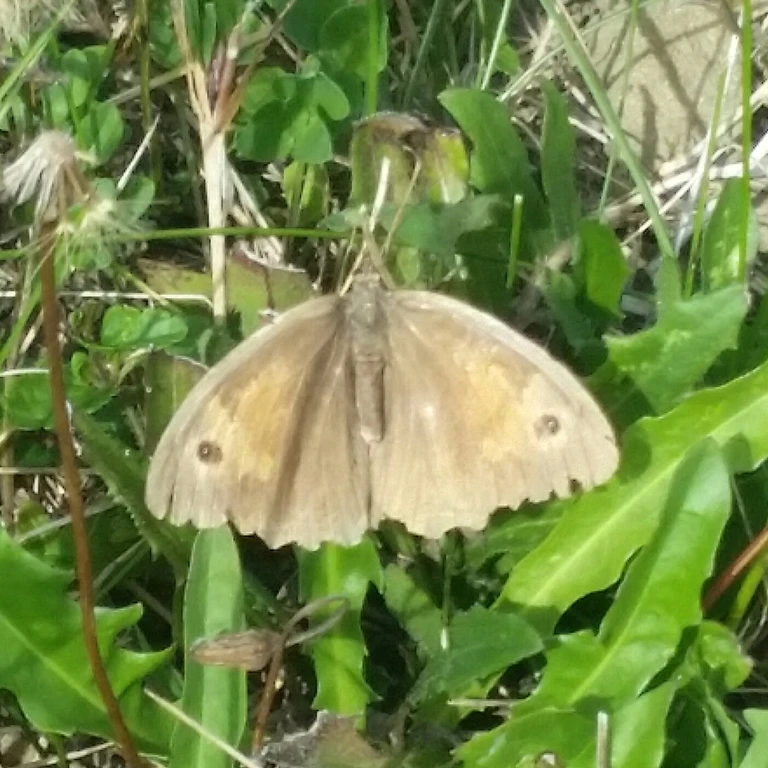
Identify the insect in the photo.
Maniola jurtina
